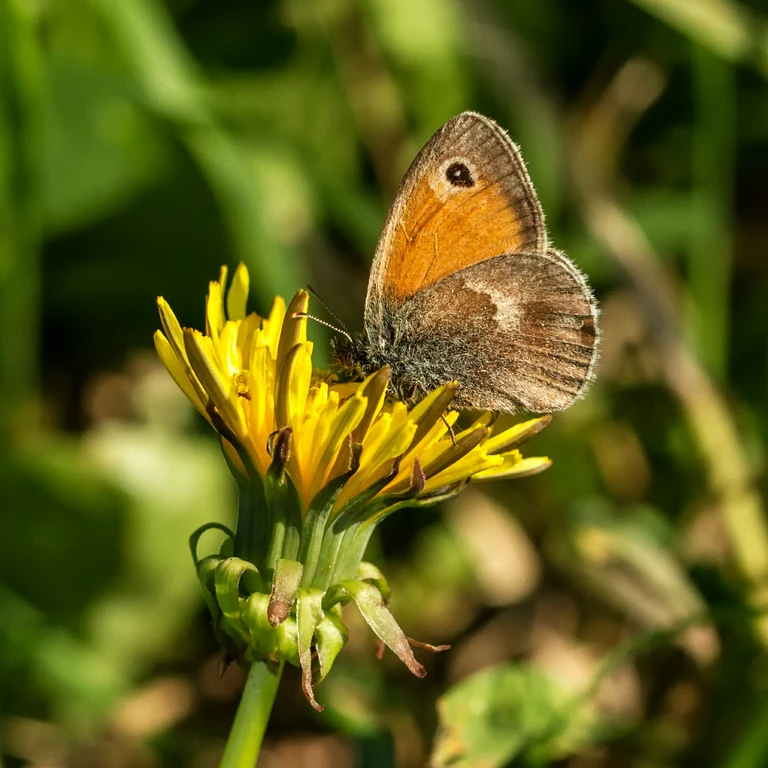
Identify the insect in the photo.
Coenonympha pamphilus
